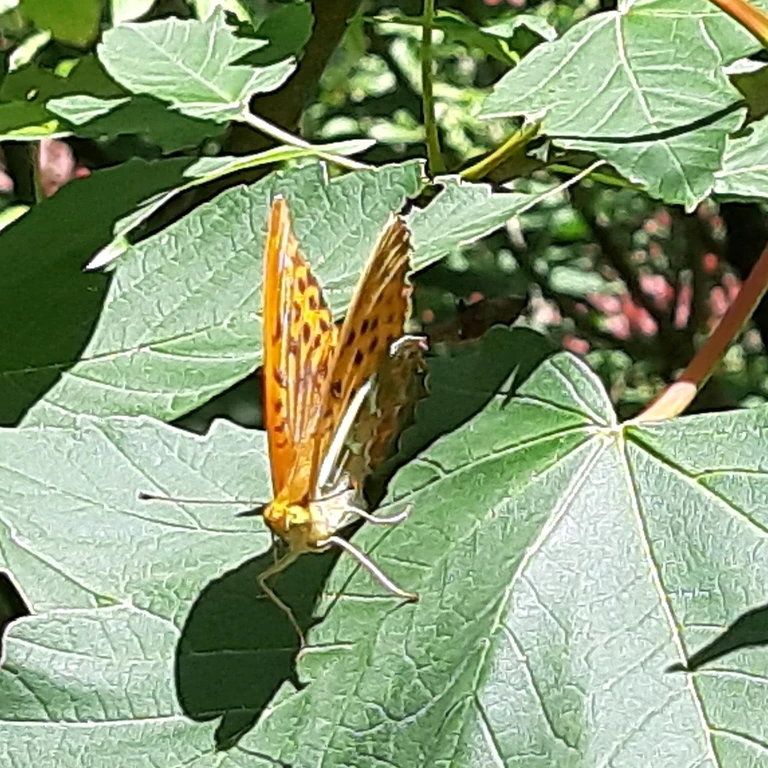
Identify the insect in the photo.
Argynnis paphia
